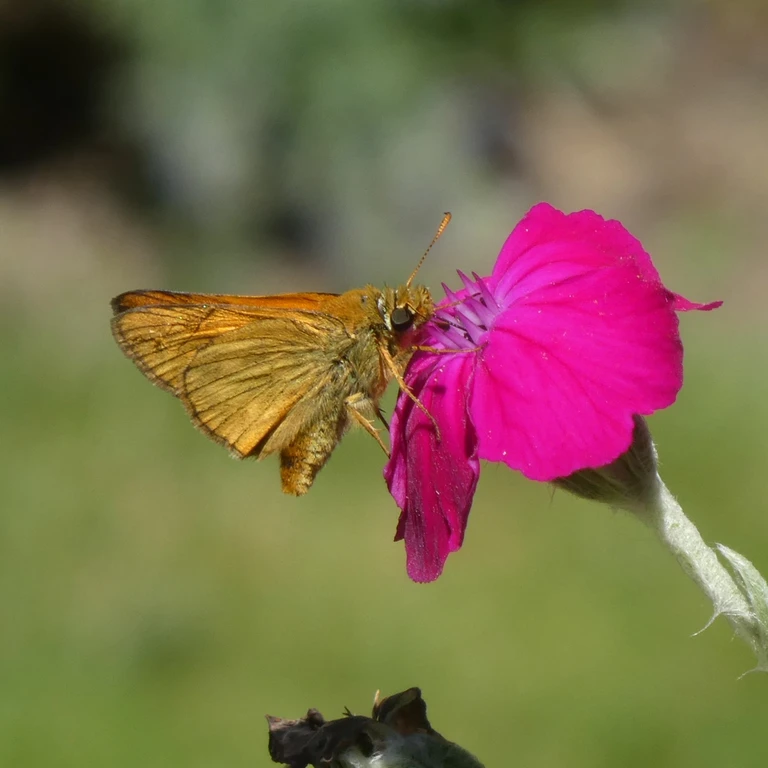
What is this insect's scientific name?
Ochlodes sylvanus (also Ochlodes venata)
